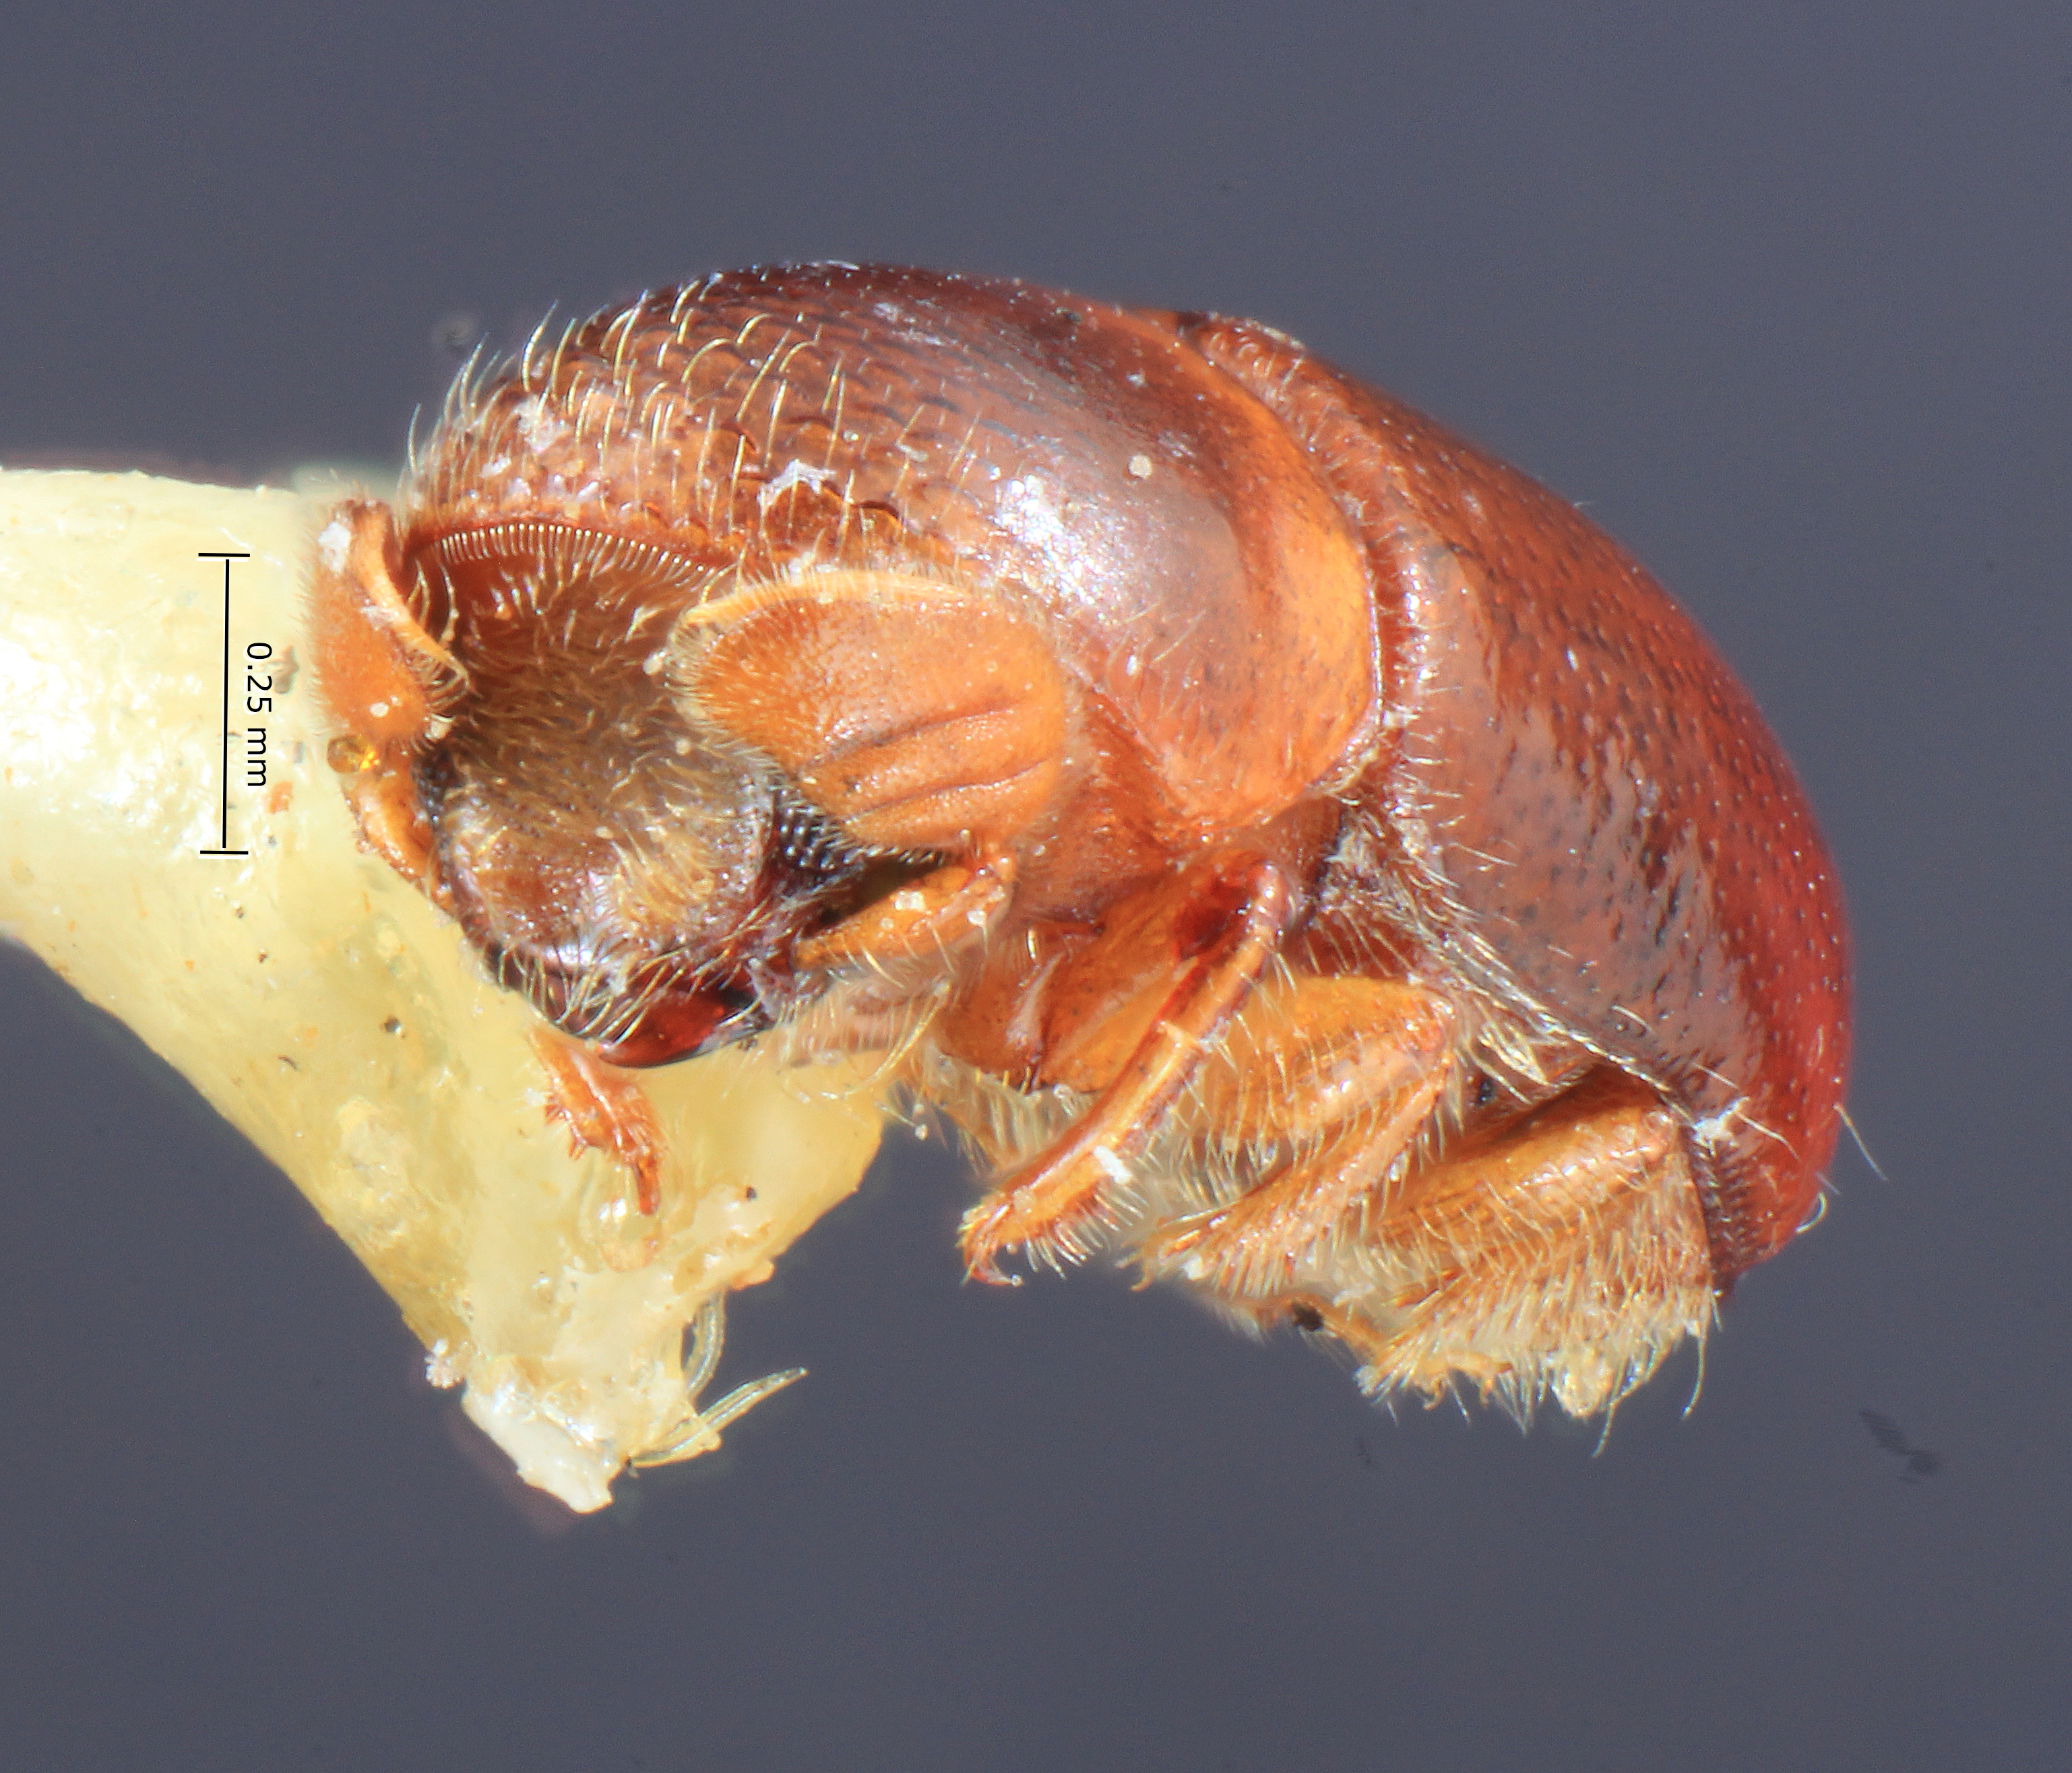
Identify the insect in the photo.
Corthylus collaris
